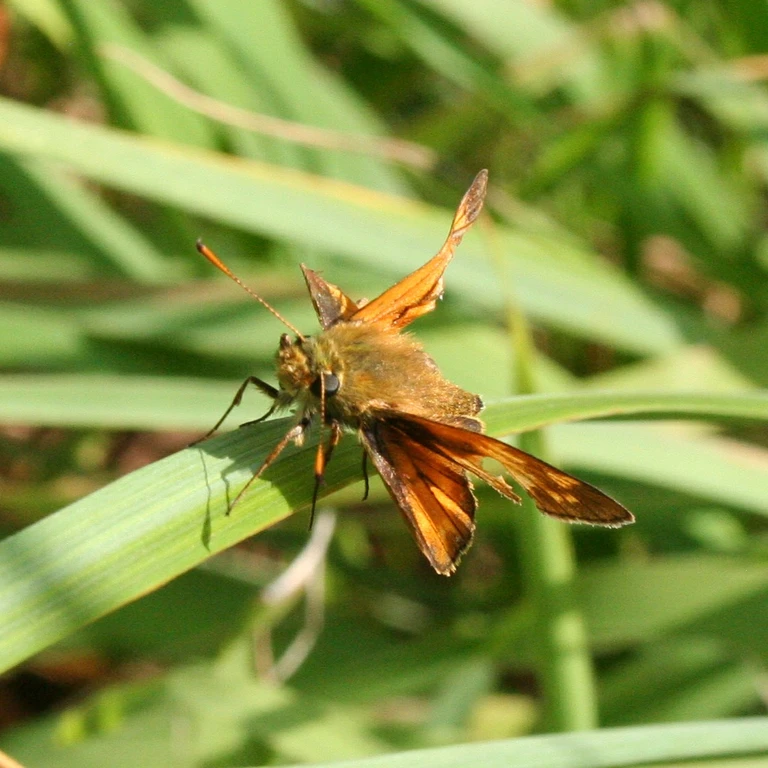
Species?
Ochlodes sylvanus (also Ochlodes venata)
